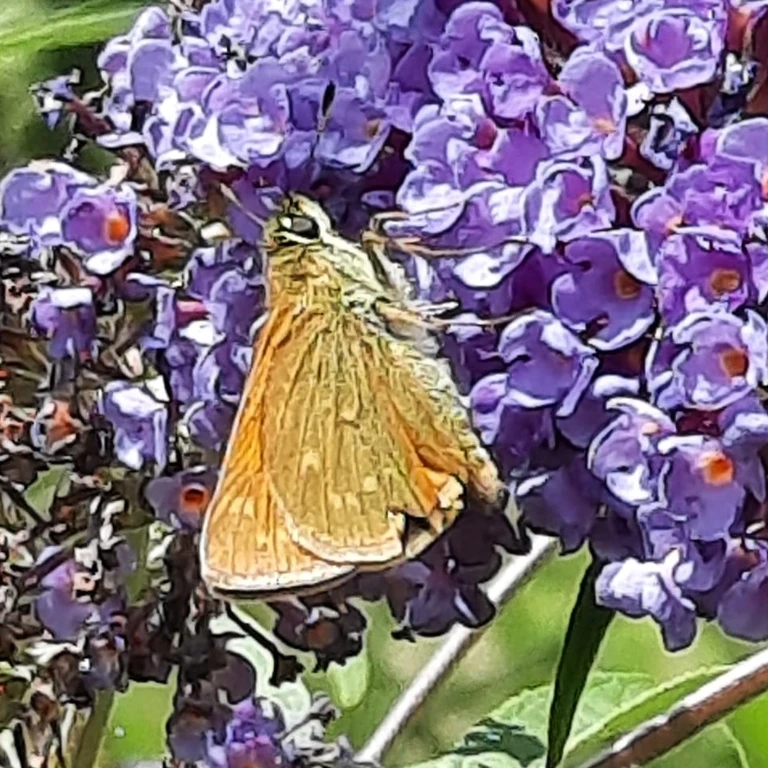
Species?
Ochlodes sylvanus (also Ochlodes venata)
